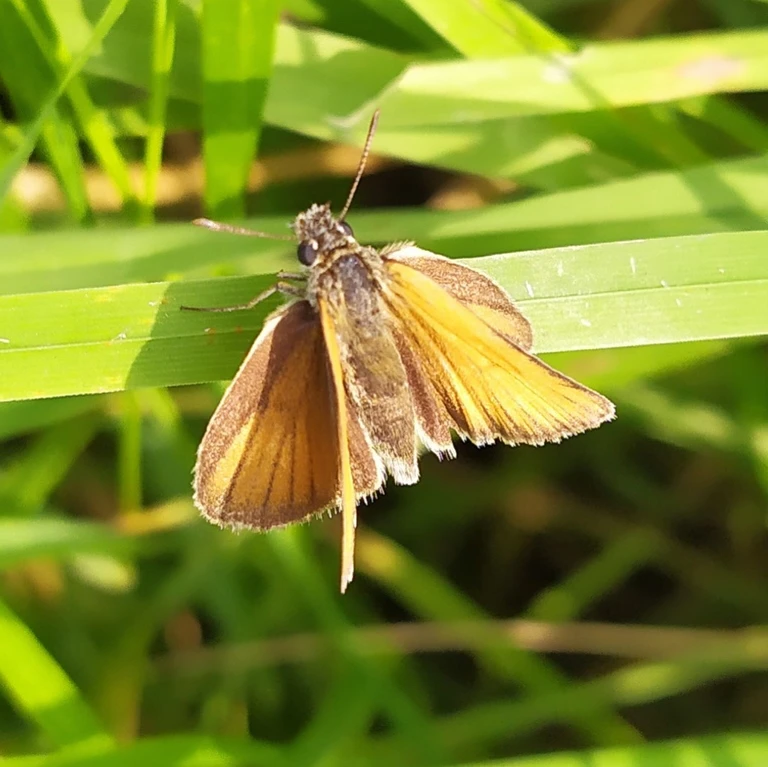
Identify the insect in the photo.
Thymelicus sylvestris
